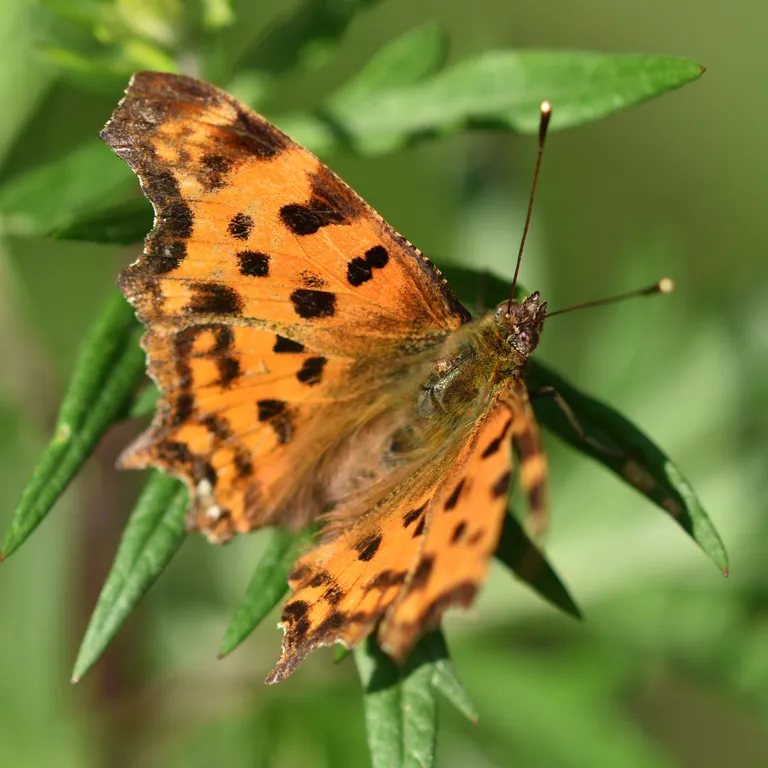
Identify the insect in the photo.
Polygonia c-album
